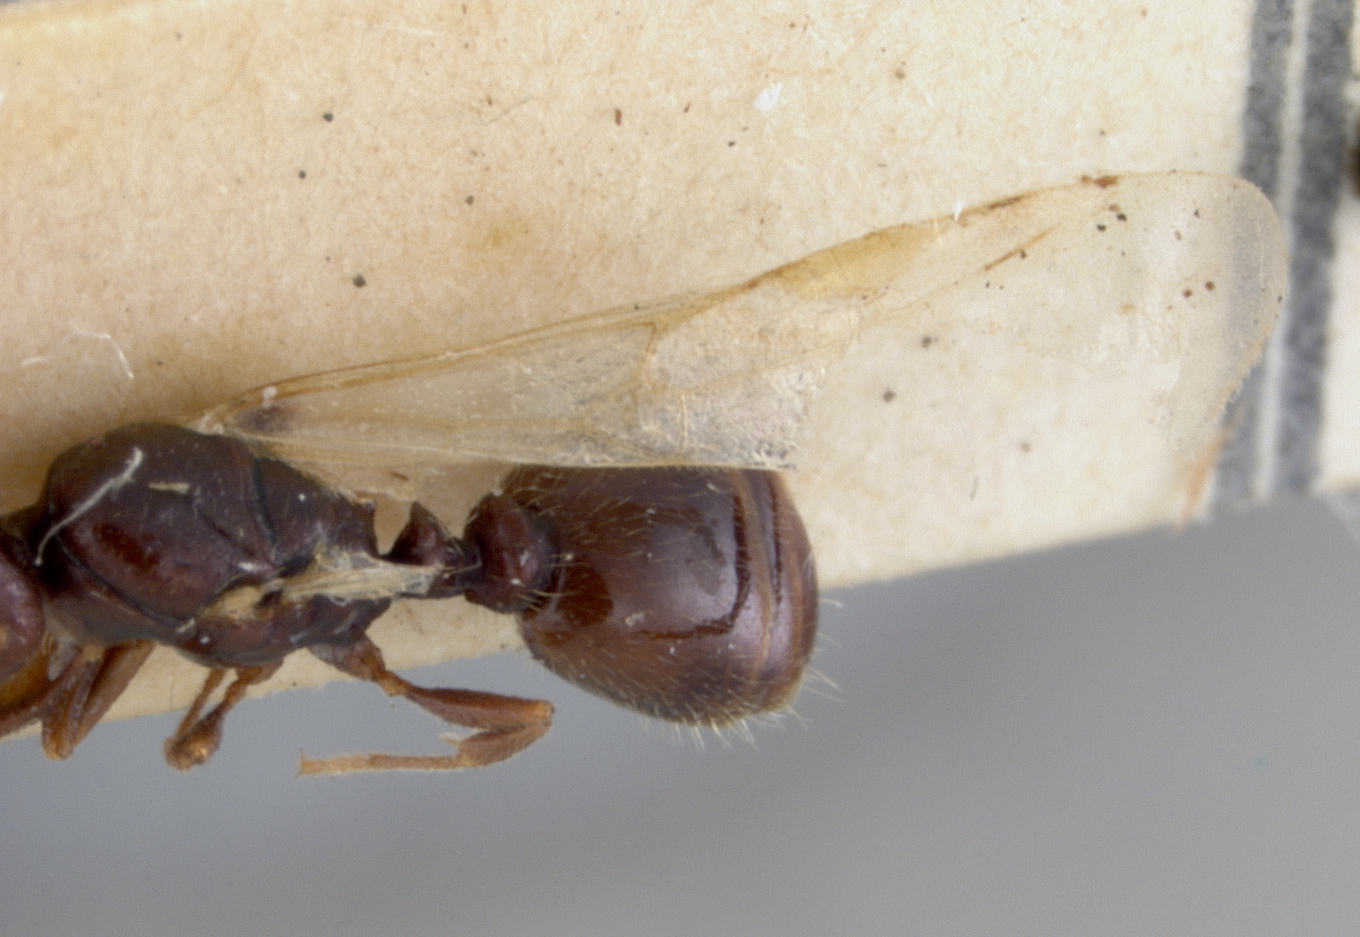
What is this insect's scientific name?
Tetramorium fezzanense
